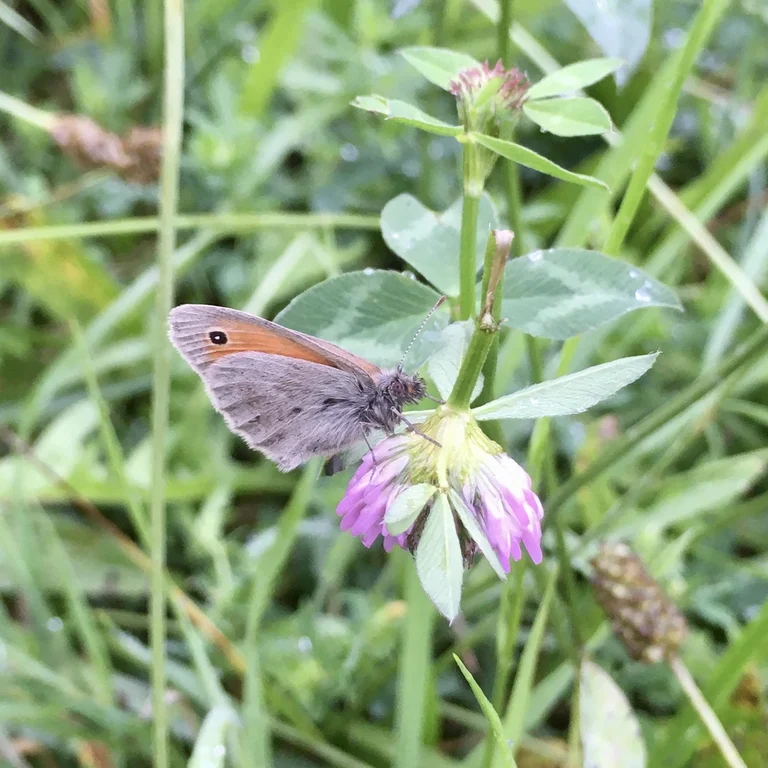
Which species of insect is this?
Coenonympha pamphilus
